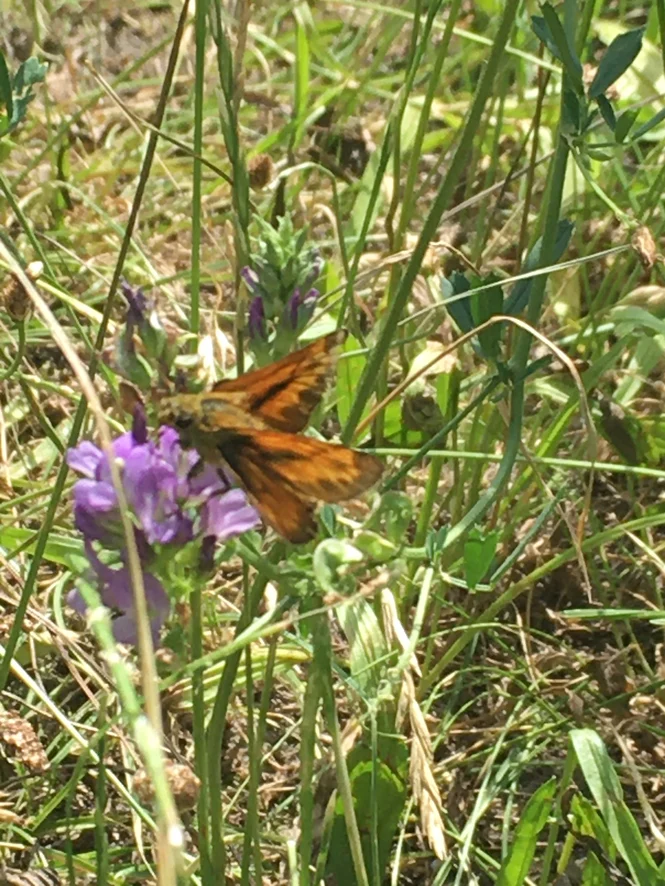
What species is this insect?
Ochlodes sylvanus (also Ochlodes venata)
